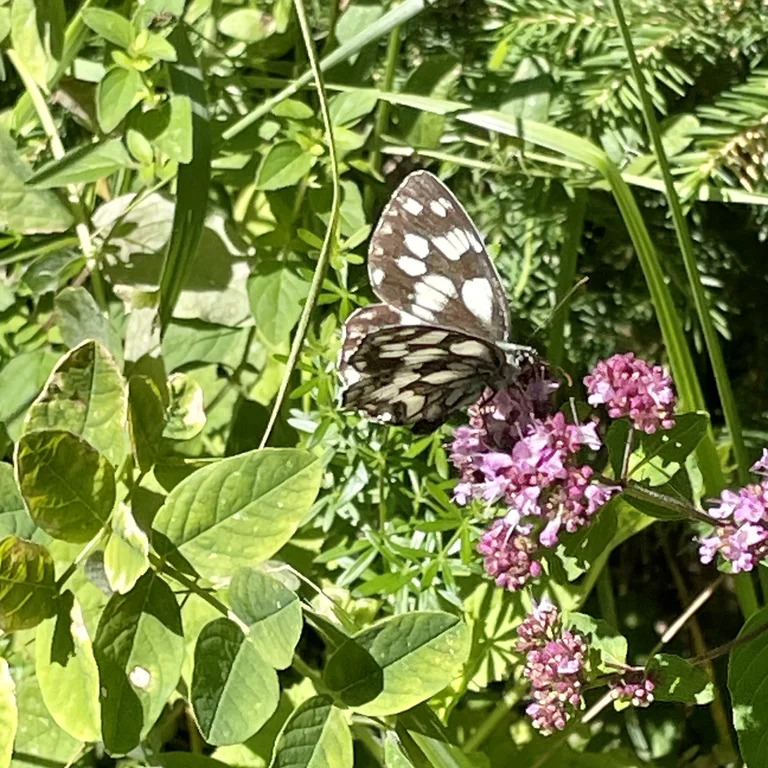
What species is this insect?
Melanargia galathea
